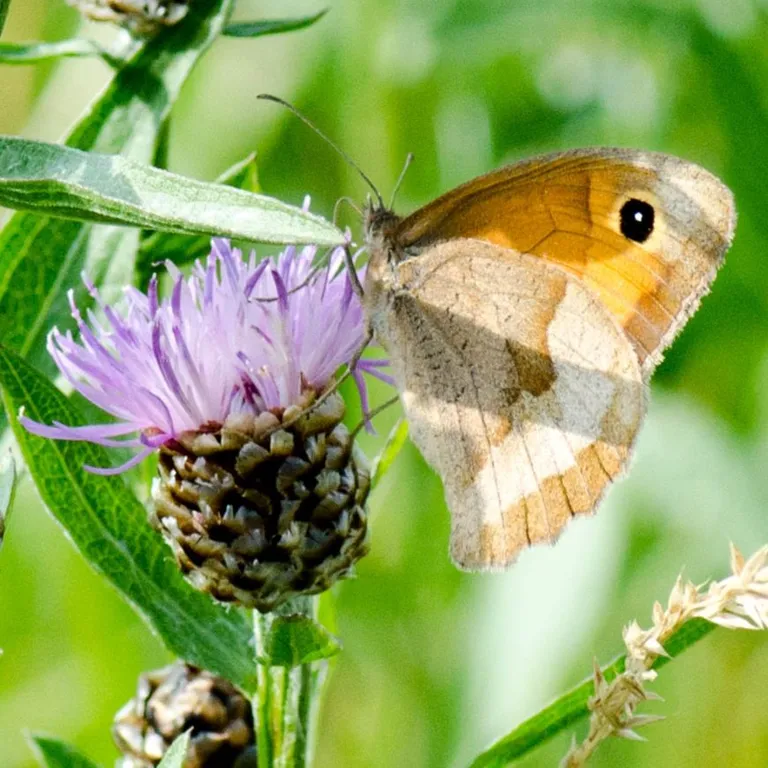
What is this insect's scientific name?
Maniola jurtina
